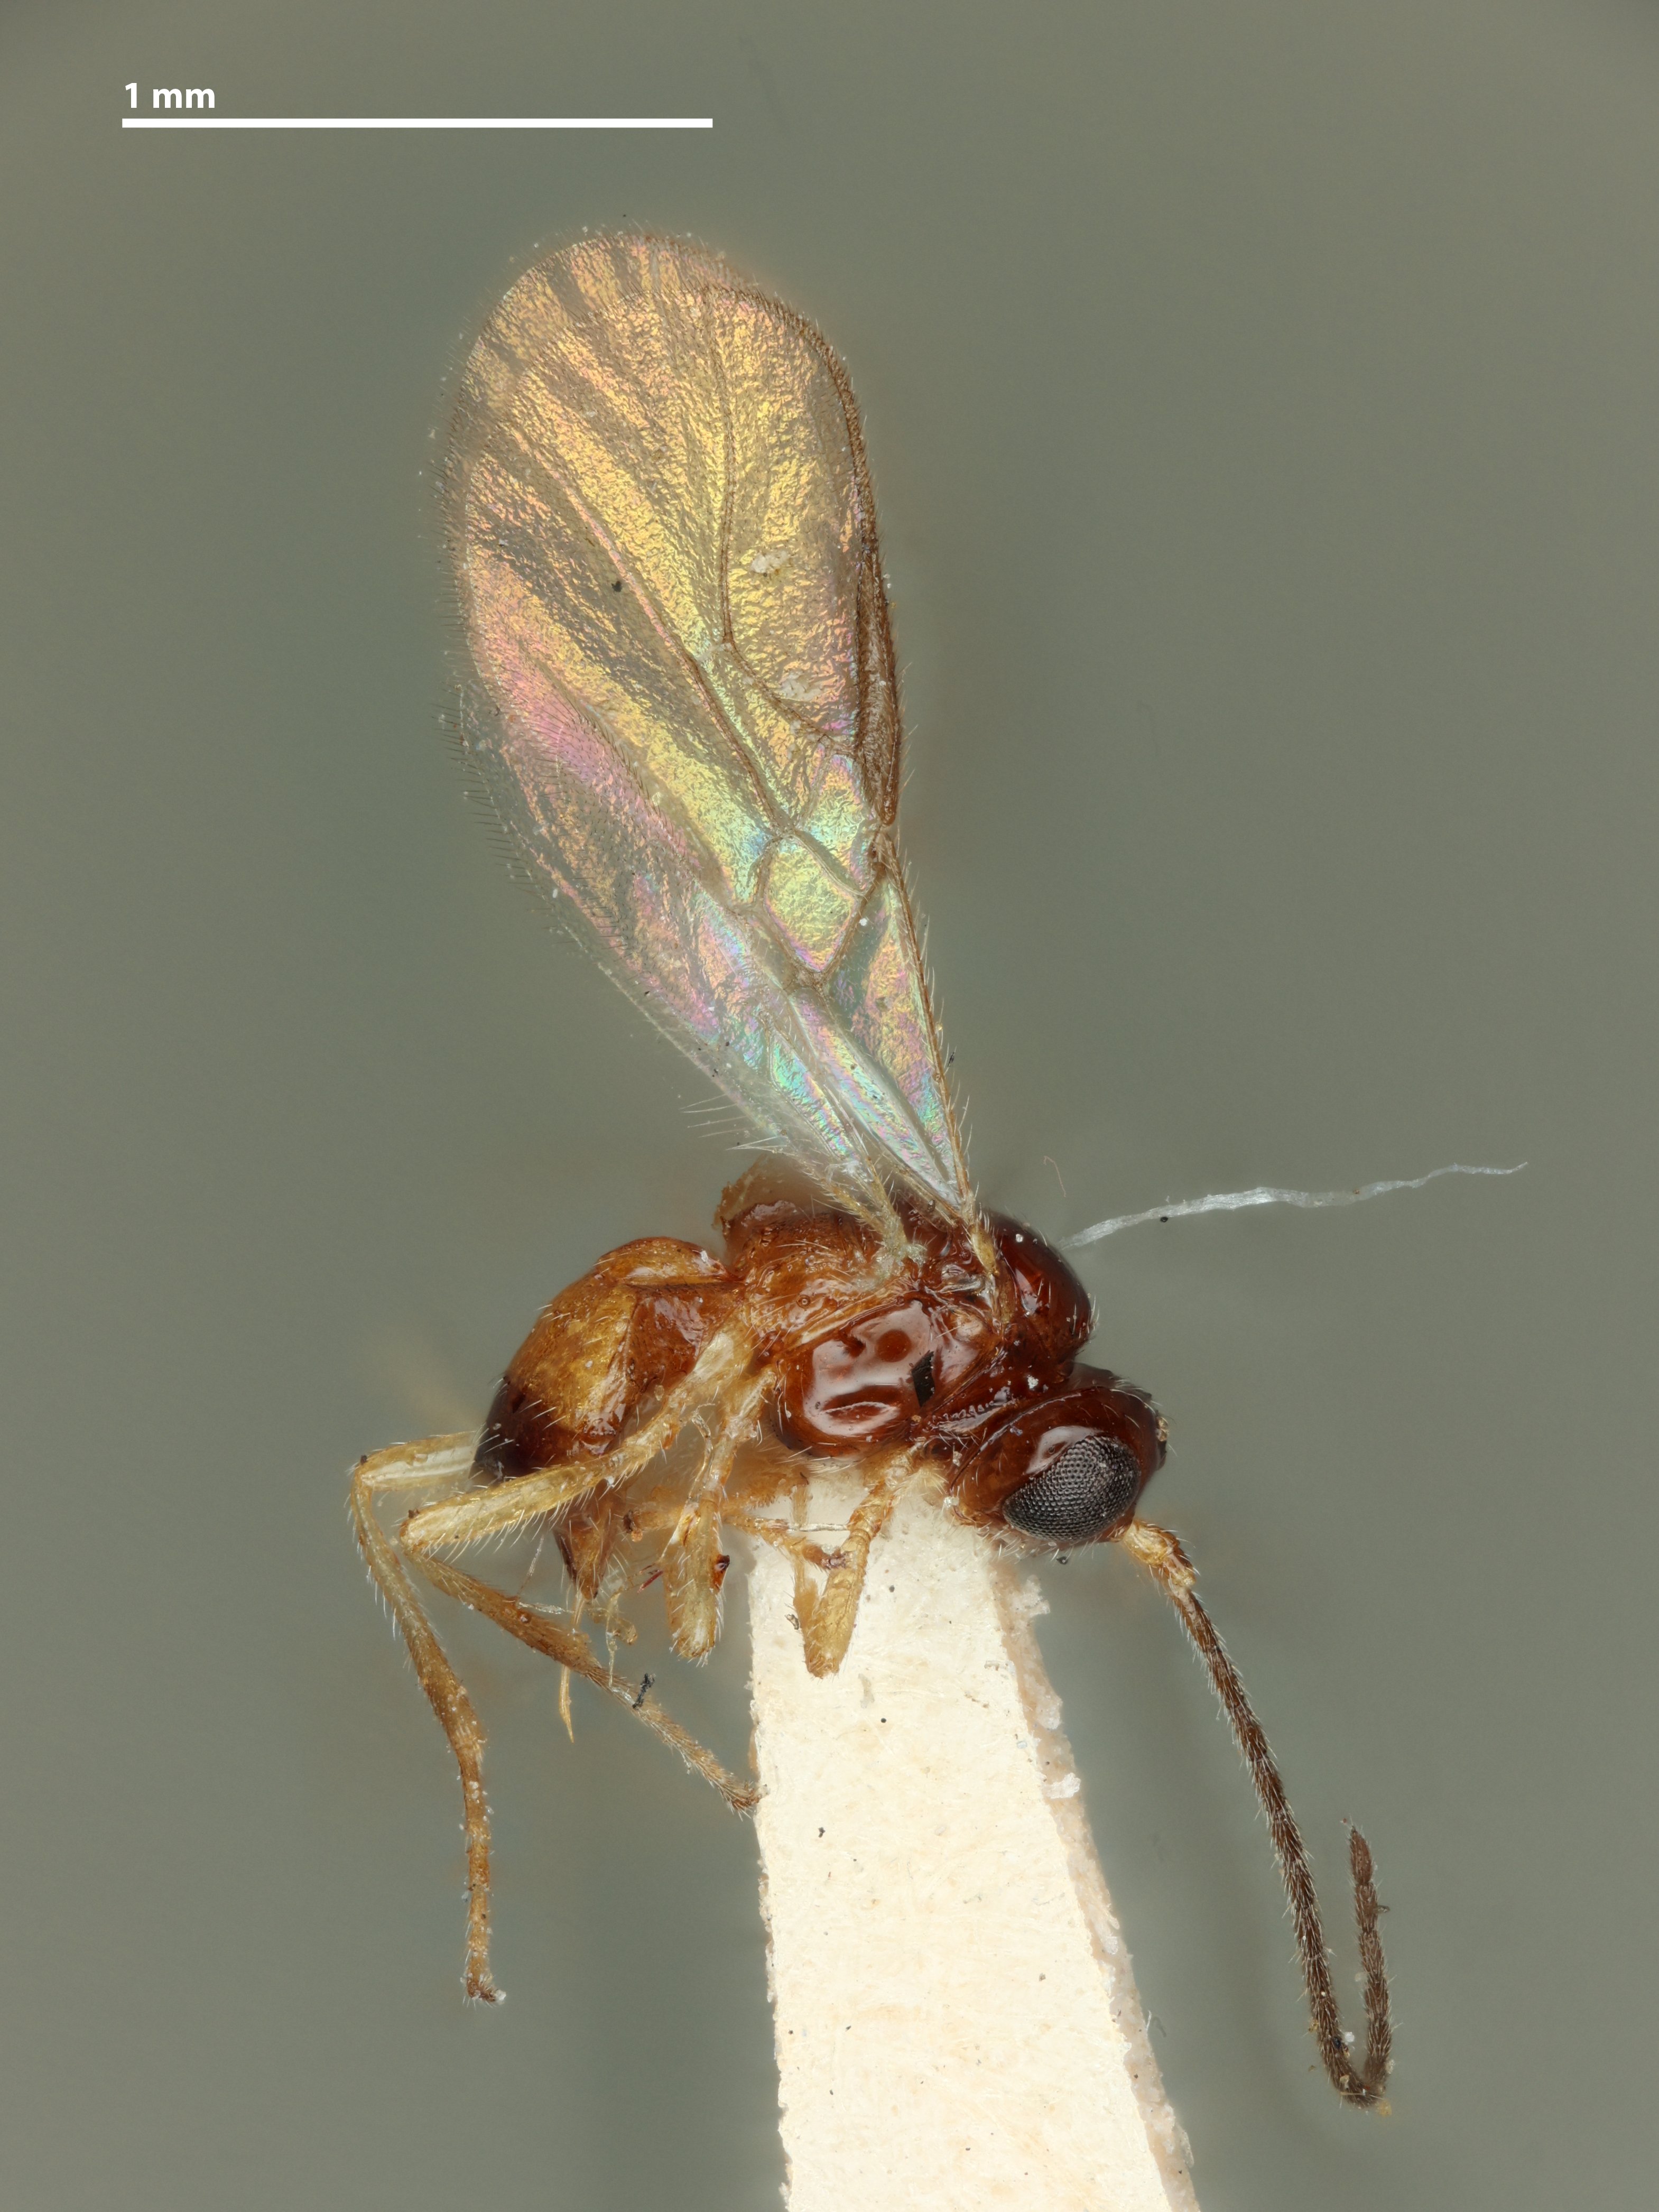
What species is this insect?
Opius brownsvillensis
